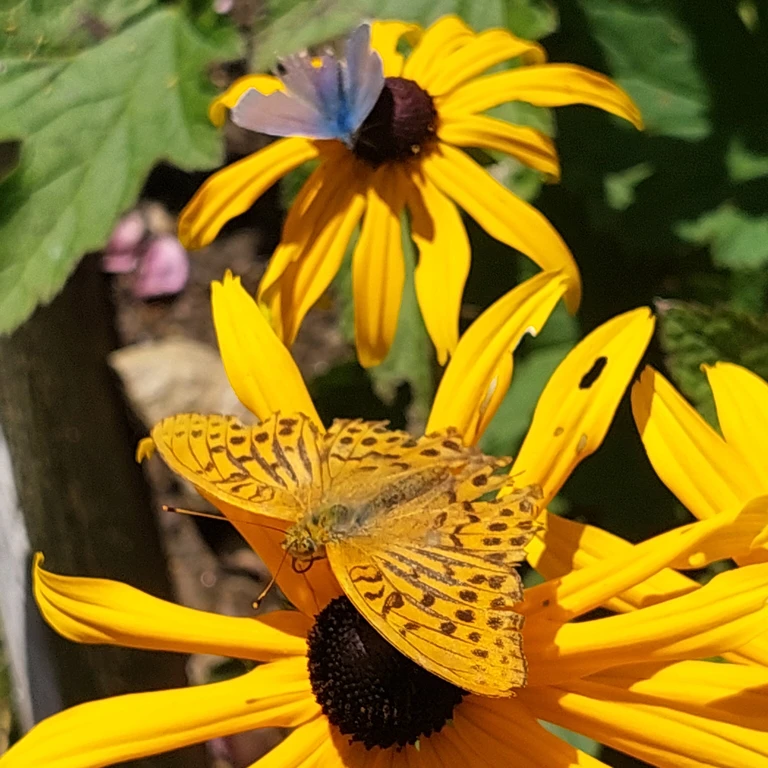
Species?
Argynnis paphia
